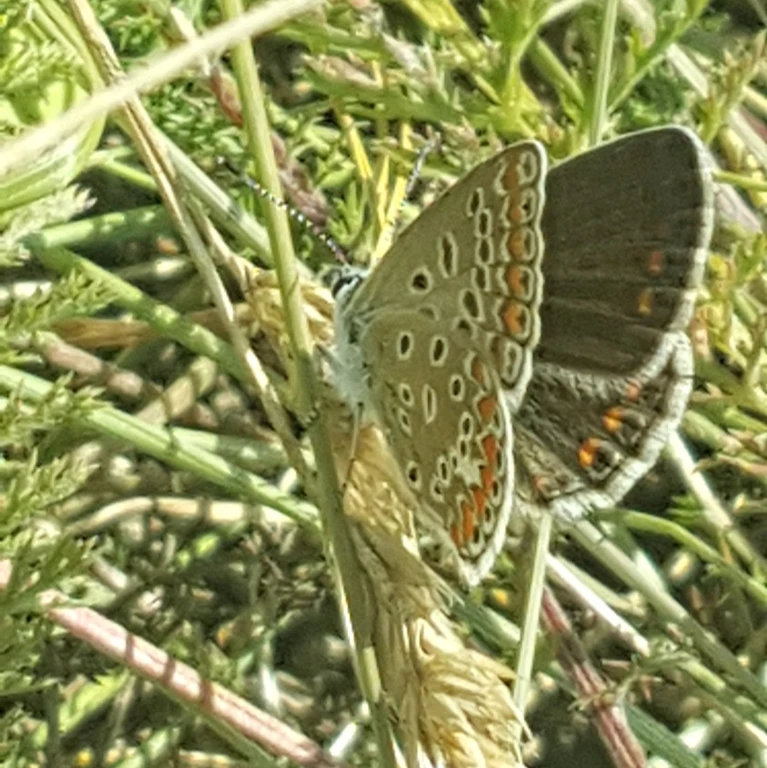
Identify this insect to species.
Polyommatus icarus
